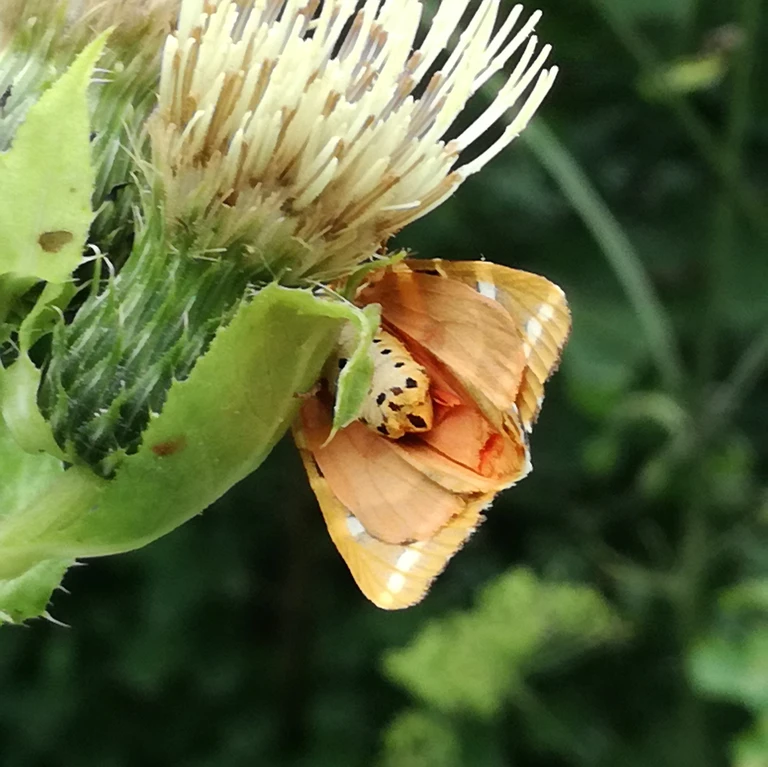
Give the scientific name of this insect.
Euplagia quadripunctaria
